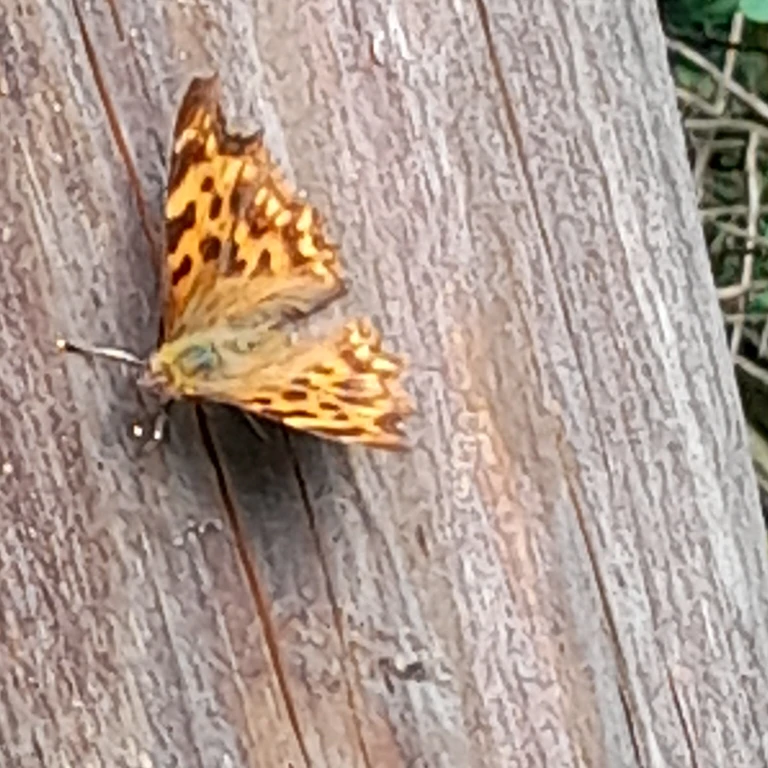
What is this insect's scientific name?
Polygonia c-album
